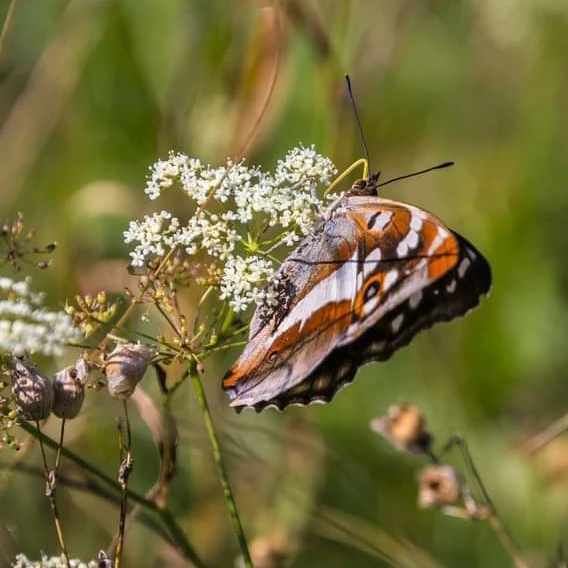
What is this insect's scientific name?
Apatura iris
